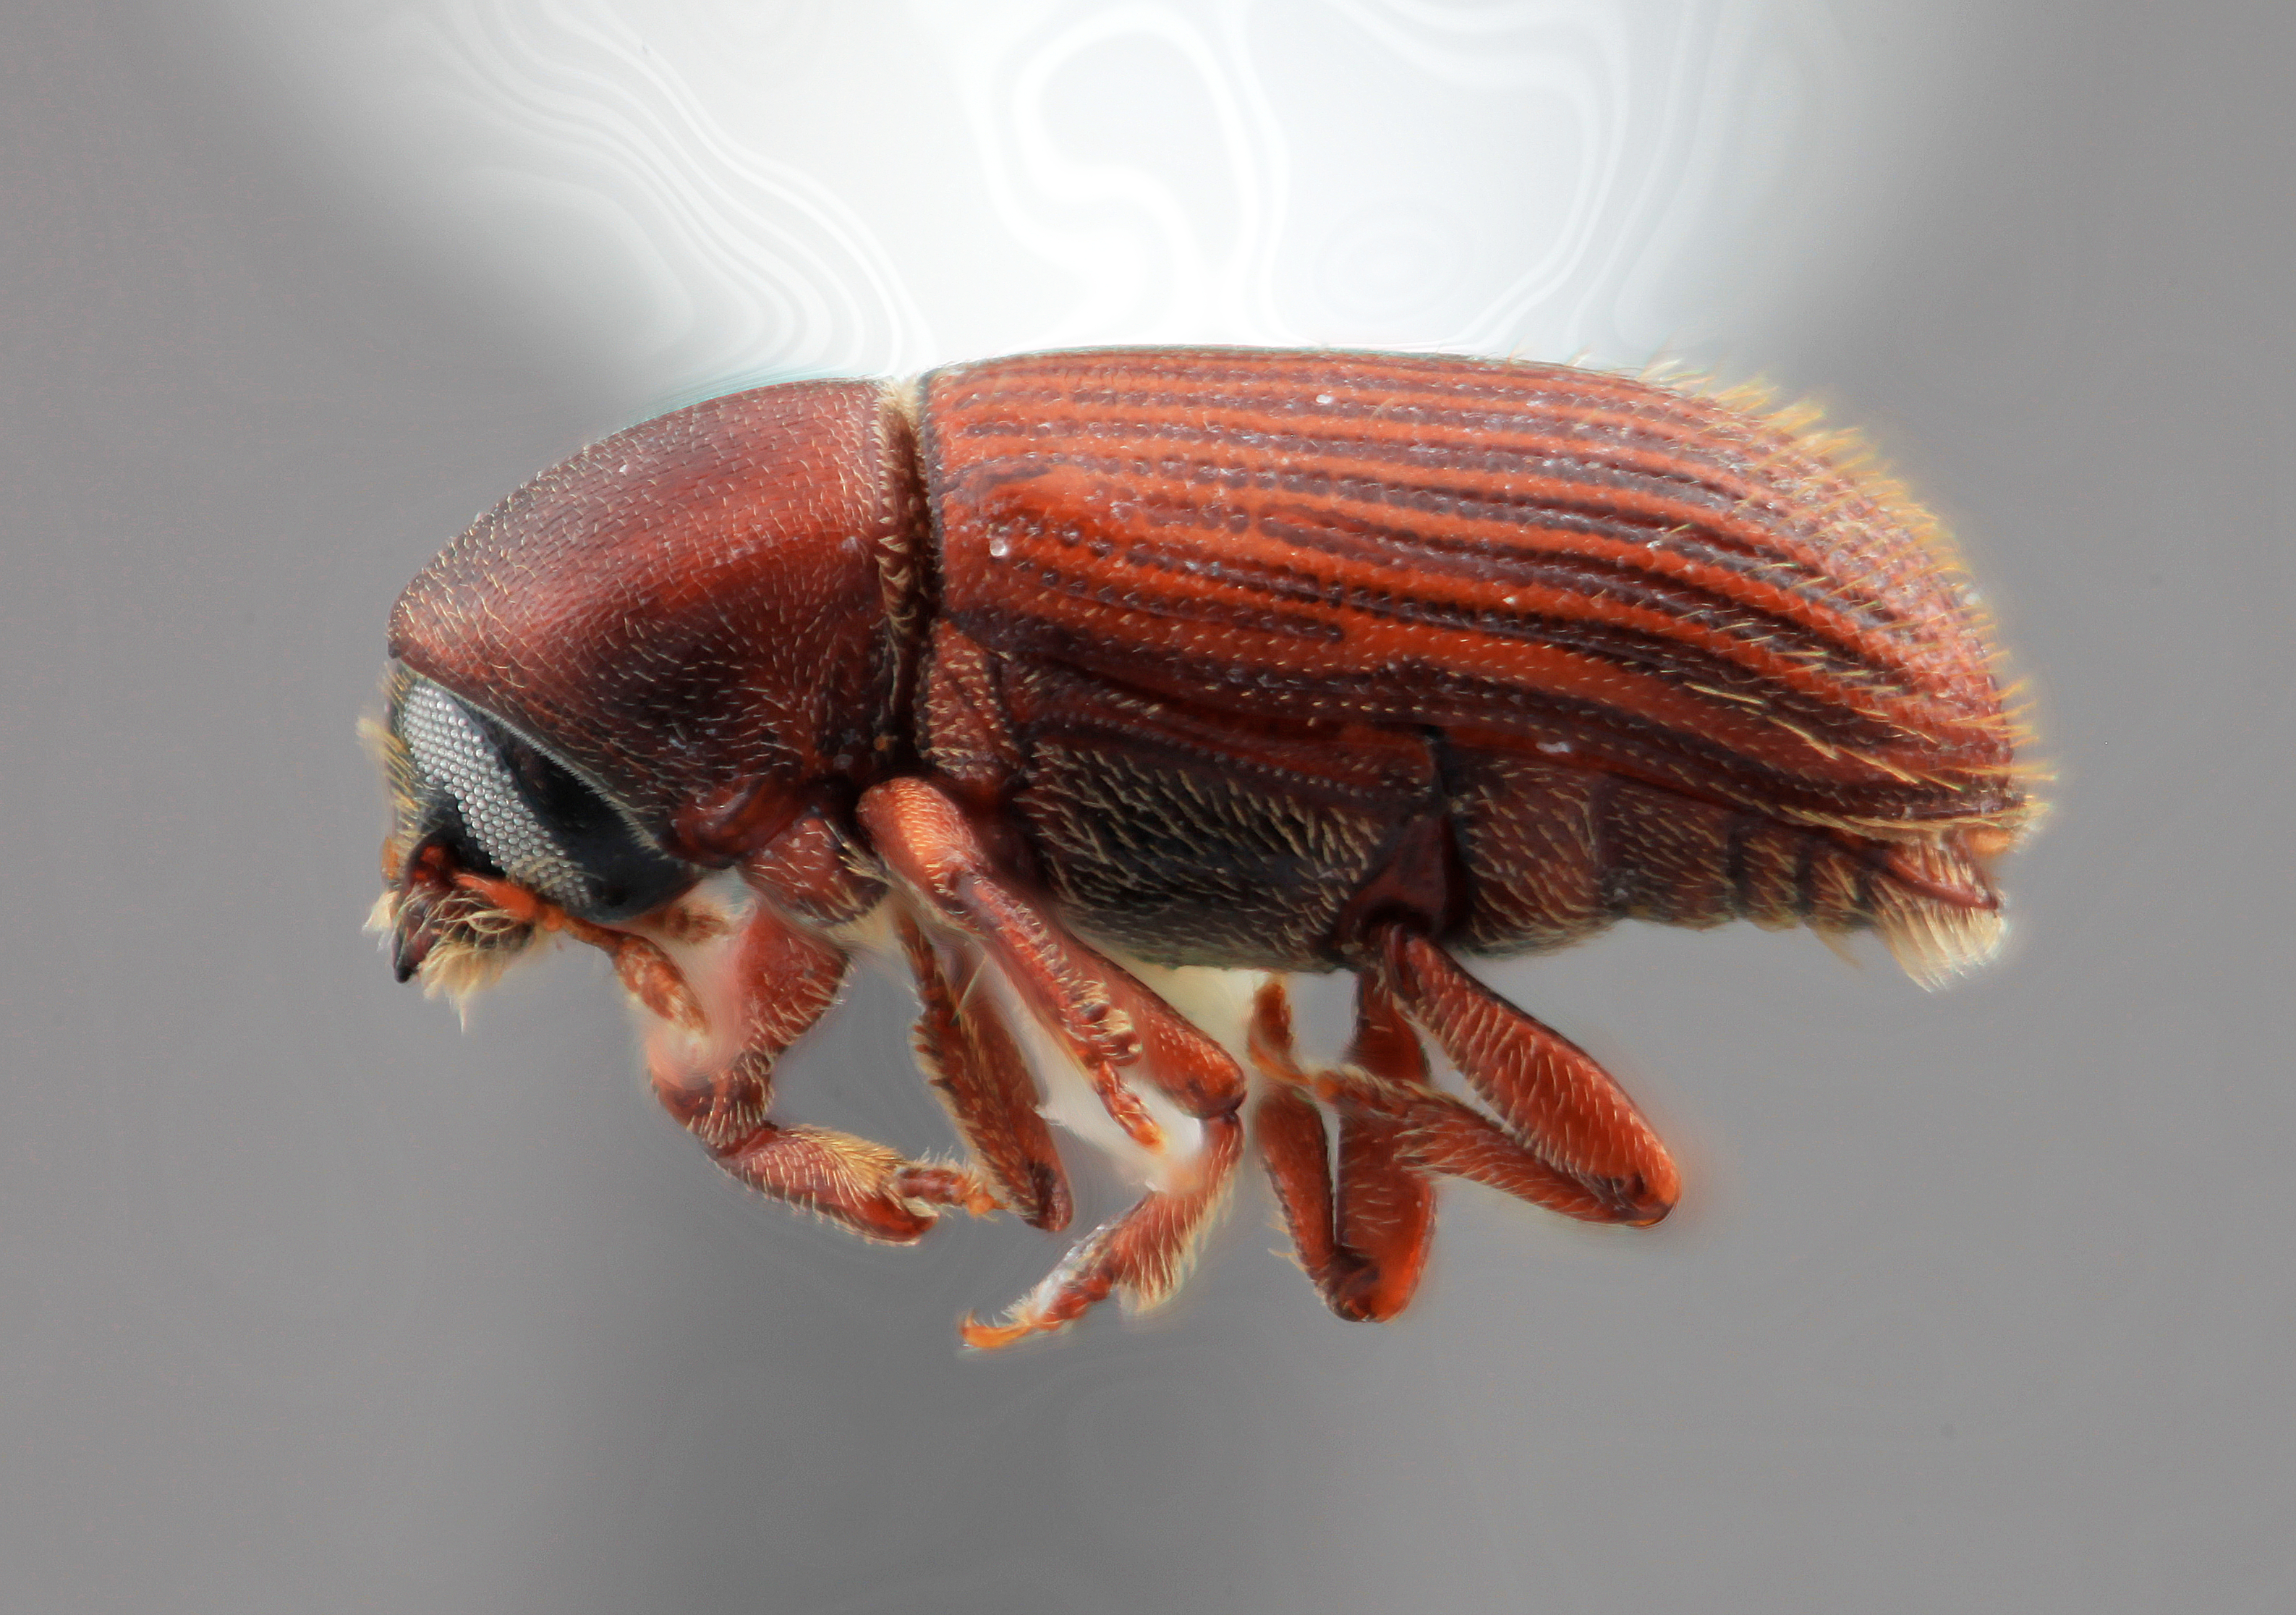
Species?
Cnesinus fulgens (also Xyleborus fulgens)
